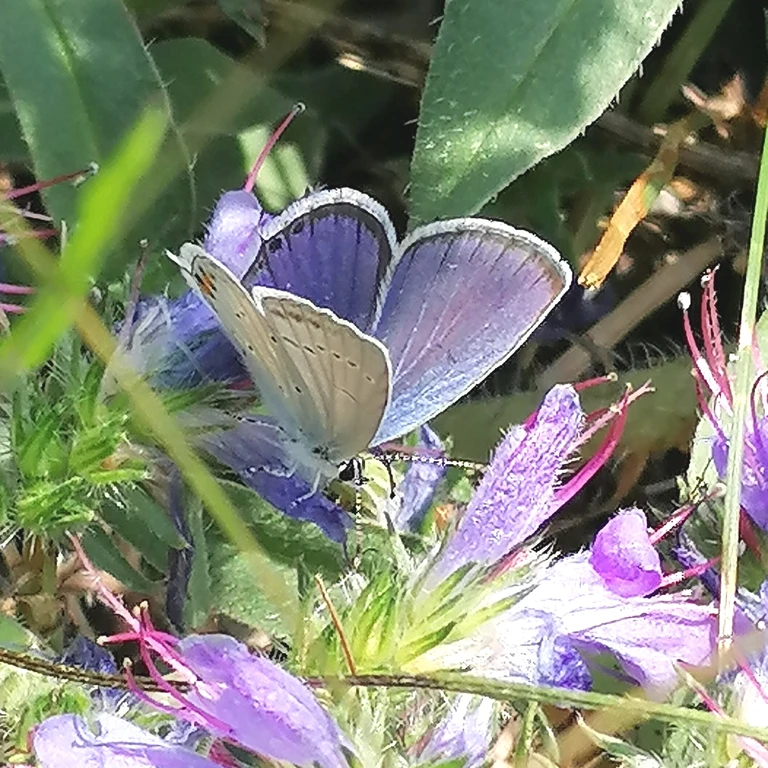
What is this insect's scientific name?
Cupido argiades (also Elkalyce argiades)
